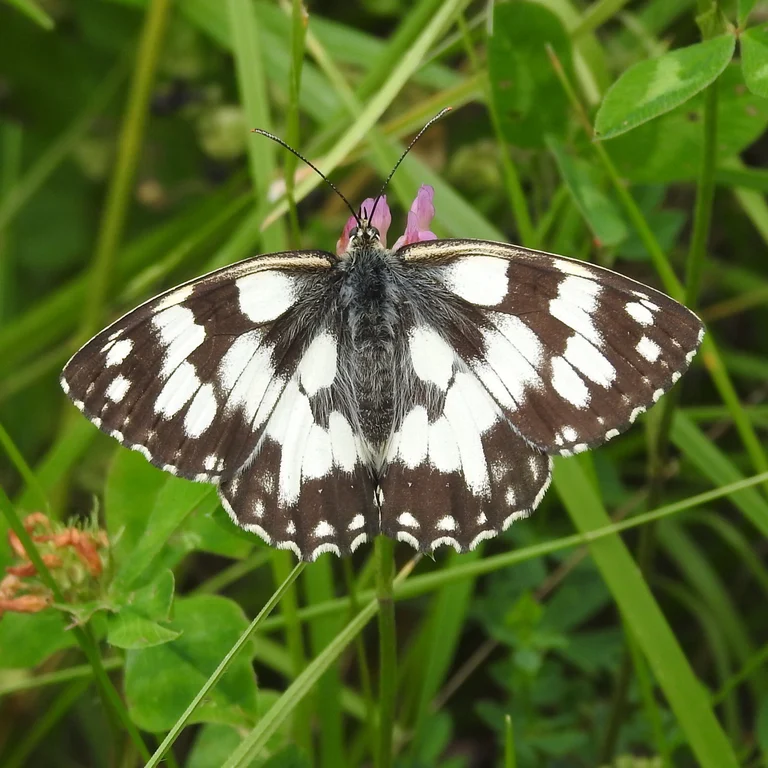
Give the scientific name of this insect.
Melanargia galathea
